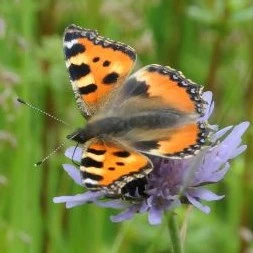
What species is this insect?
Aglais urticae
